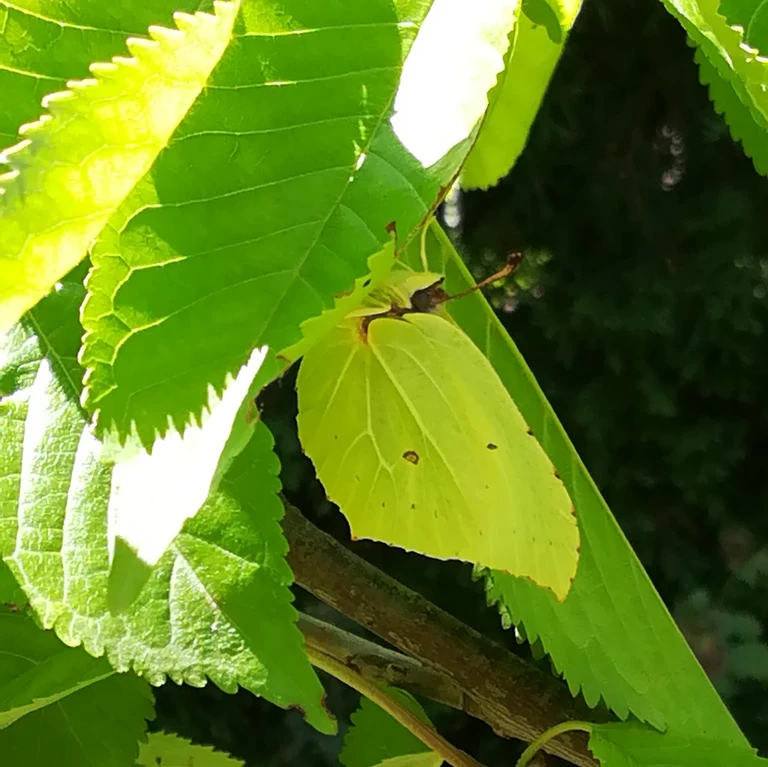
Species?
Gonepteryx rhamni
